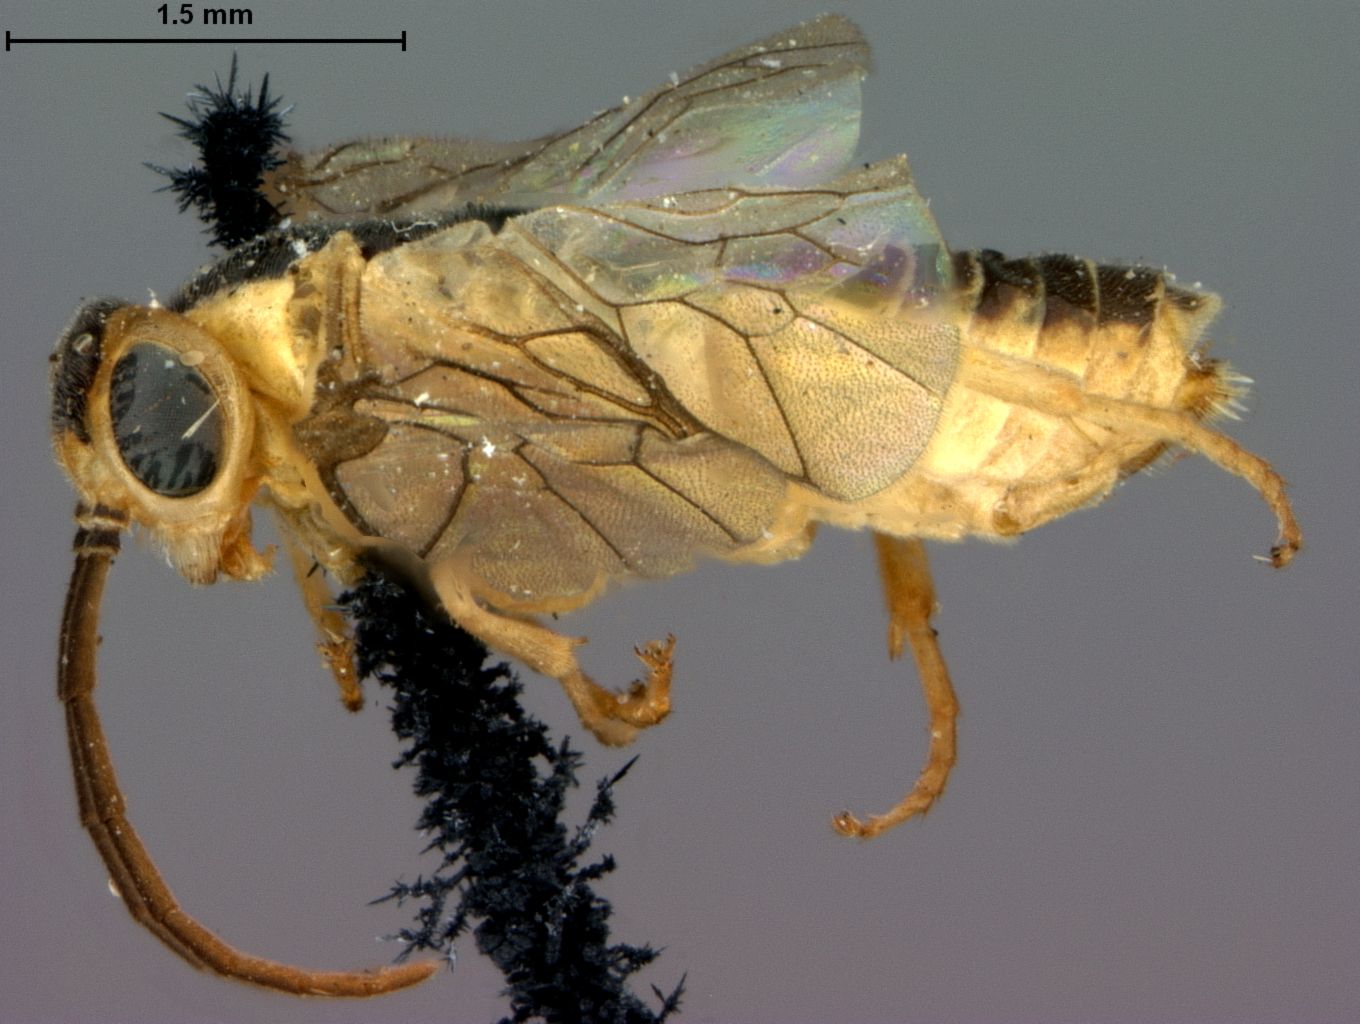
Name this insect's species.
Pteronus quercus
